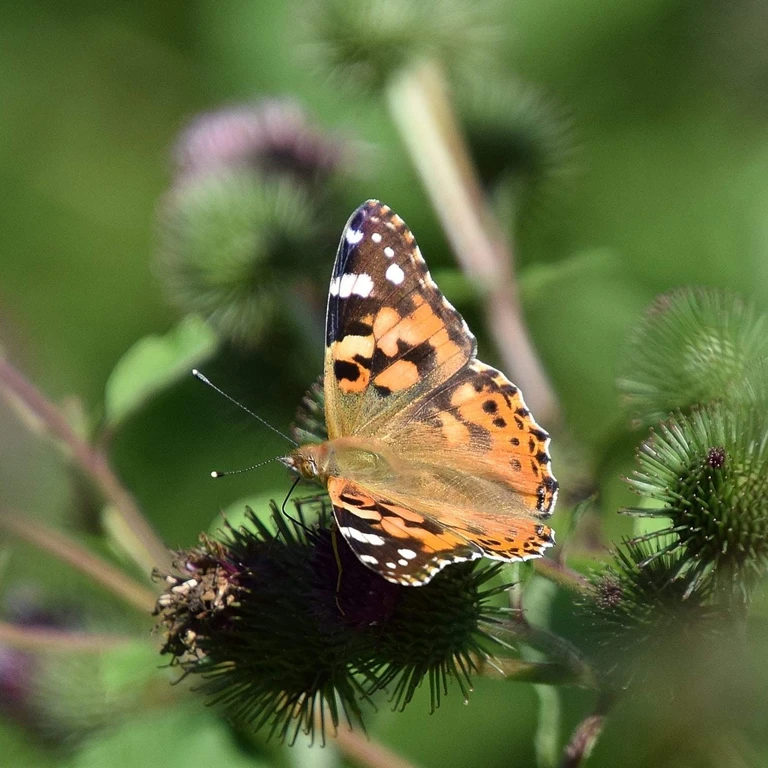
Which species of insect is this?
Vanessa cardui
